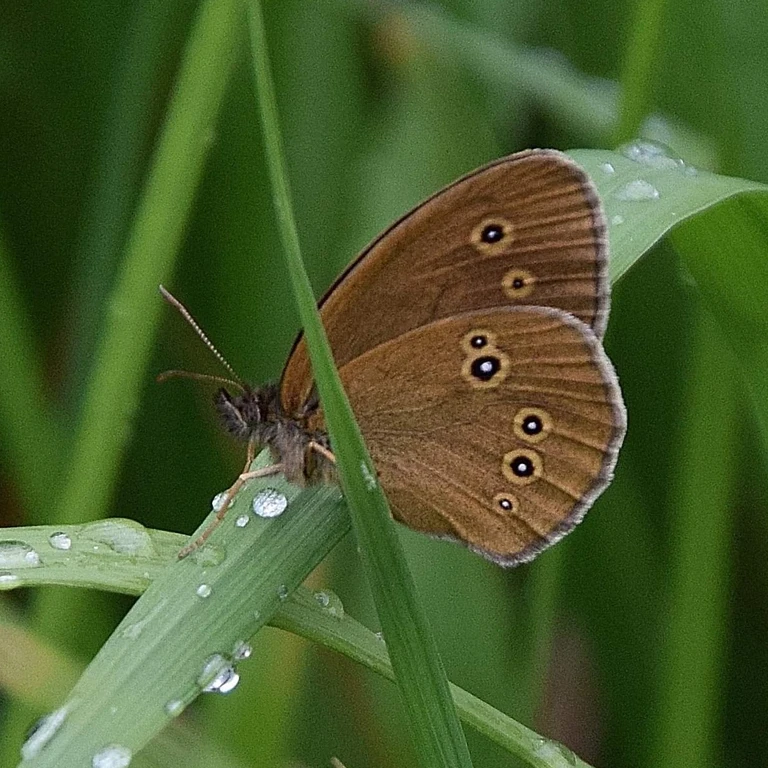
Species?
Aphantopus hyperantus
